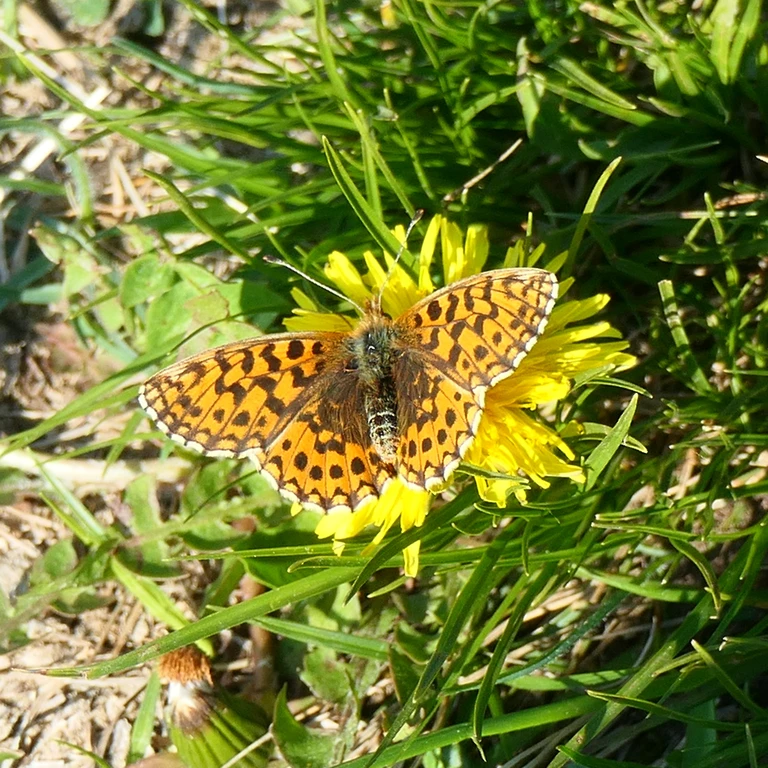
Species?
Boloria dia
